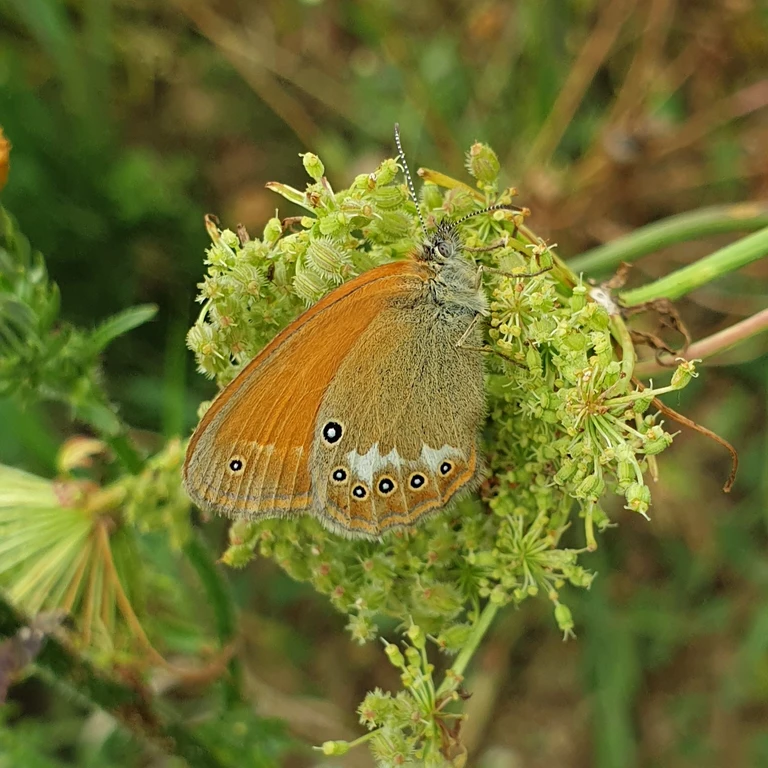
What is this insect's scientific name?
Coenonympha glycerion (also Coenonympha iphis)
